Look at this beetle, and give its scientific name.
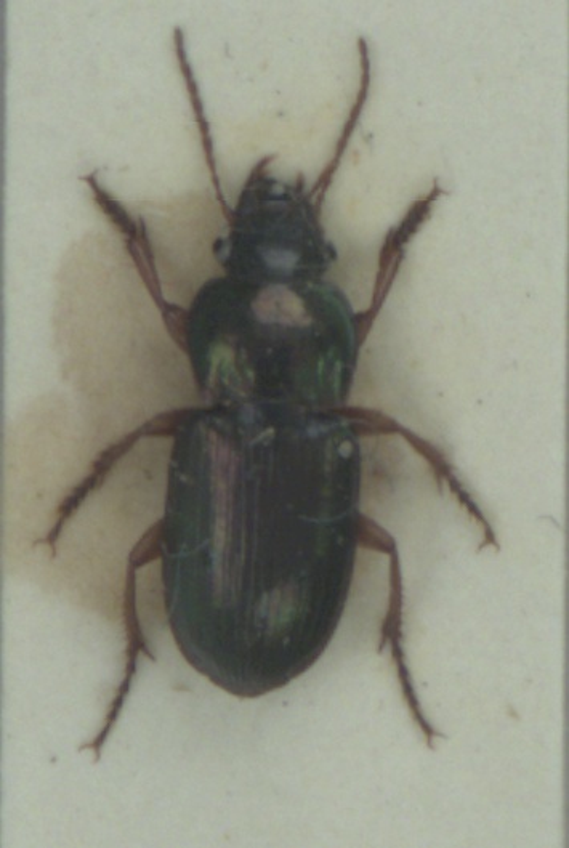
Harpalus affinis
